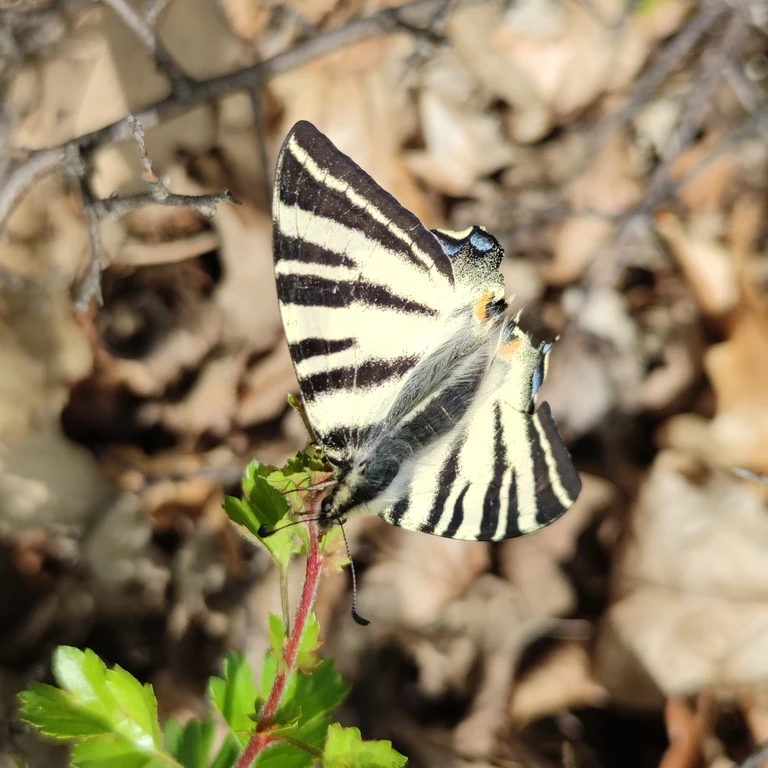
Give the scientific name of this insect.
Iphiclides podalirius
